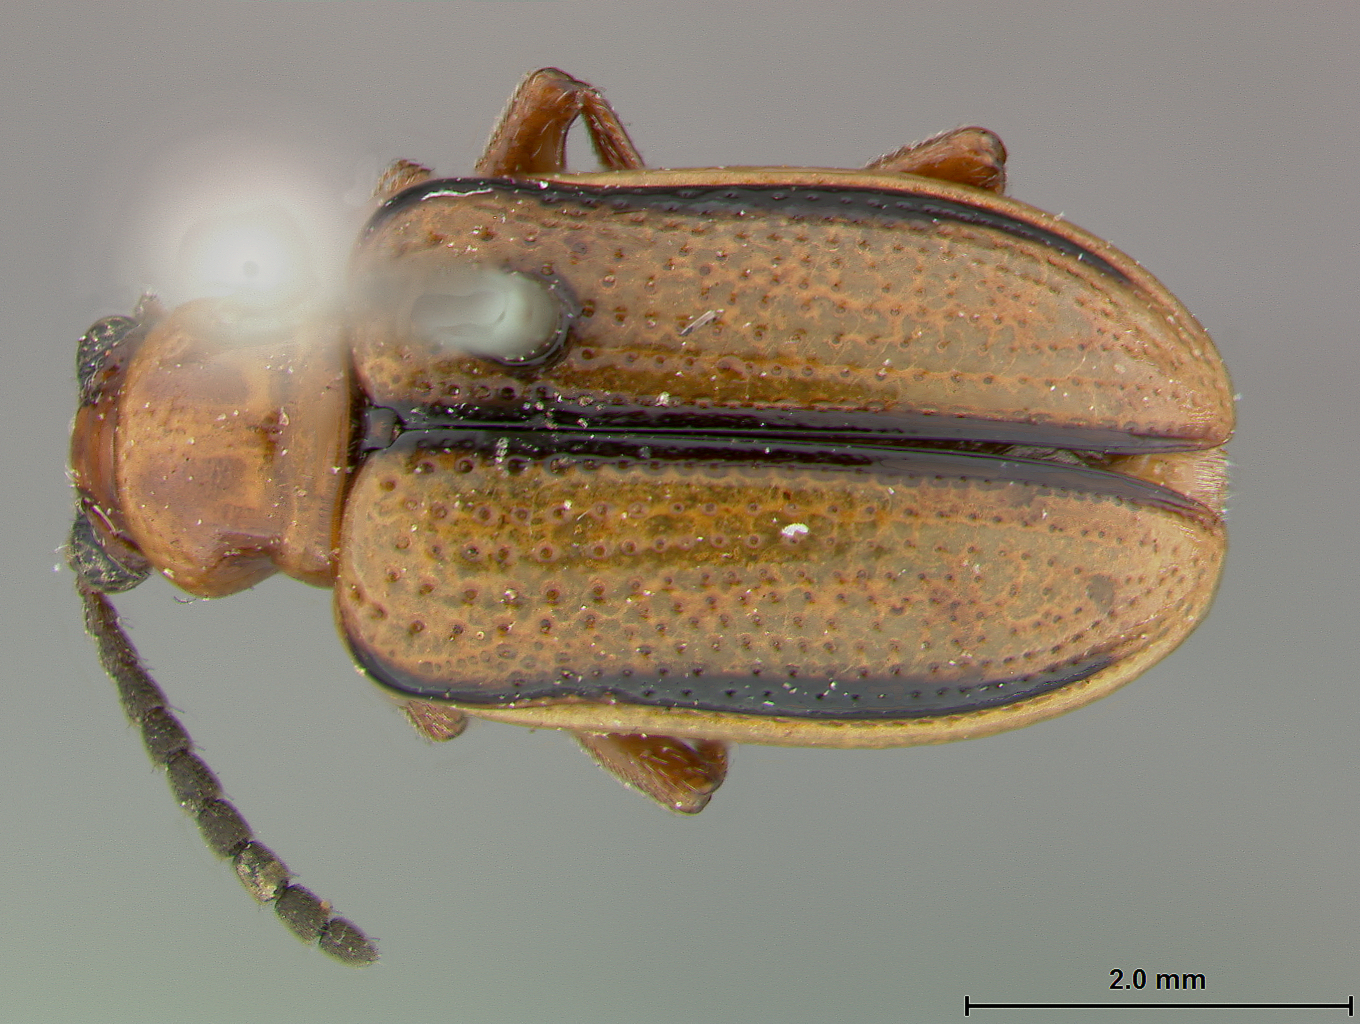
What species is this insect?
Lema trivittata
